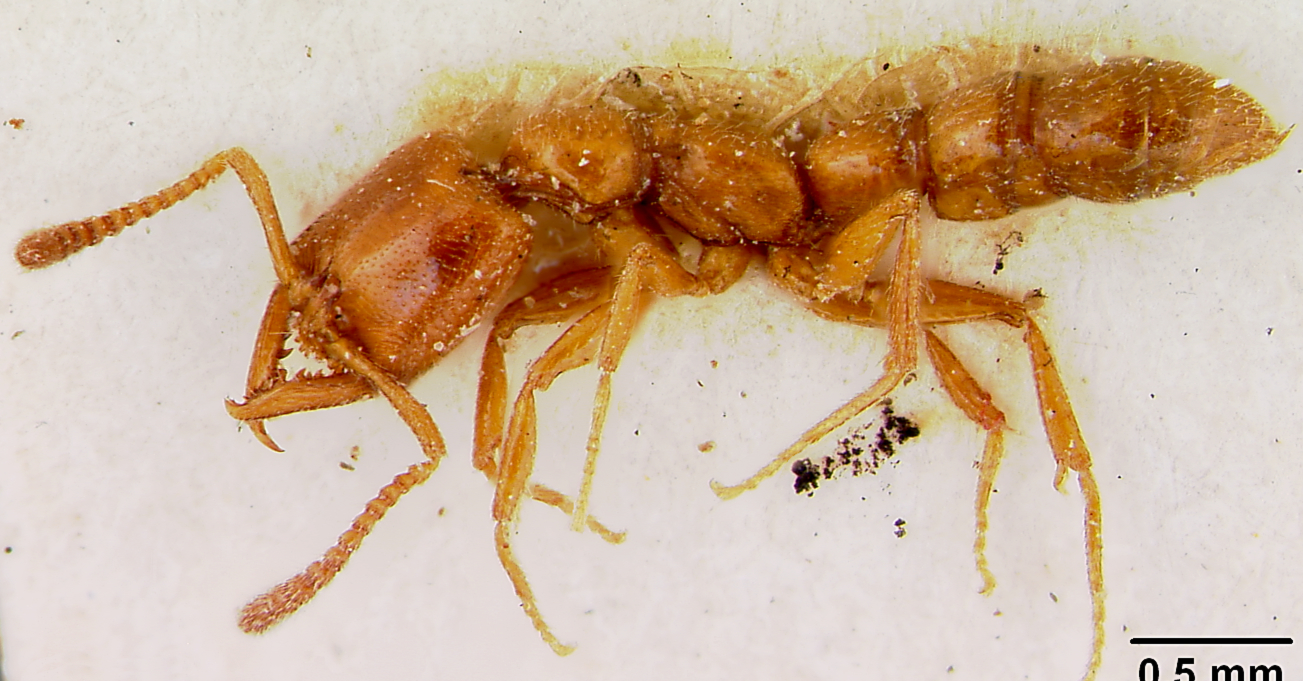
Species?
Stigmatomma normandi
